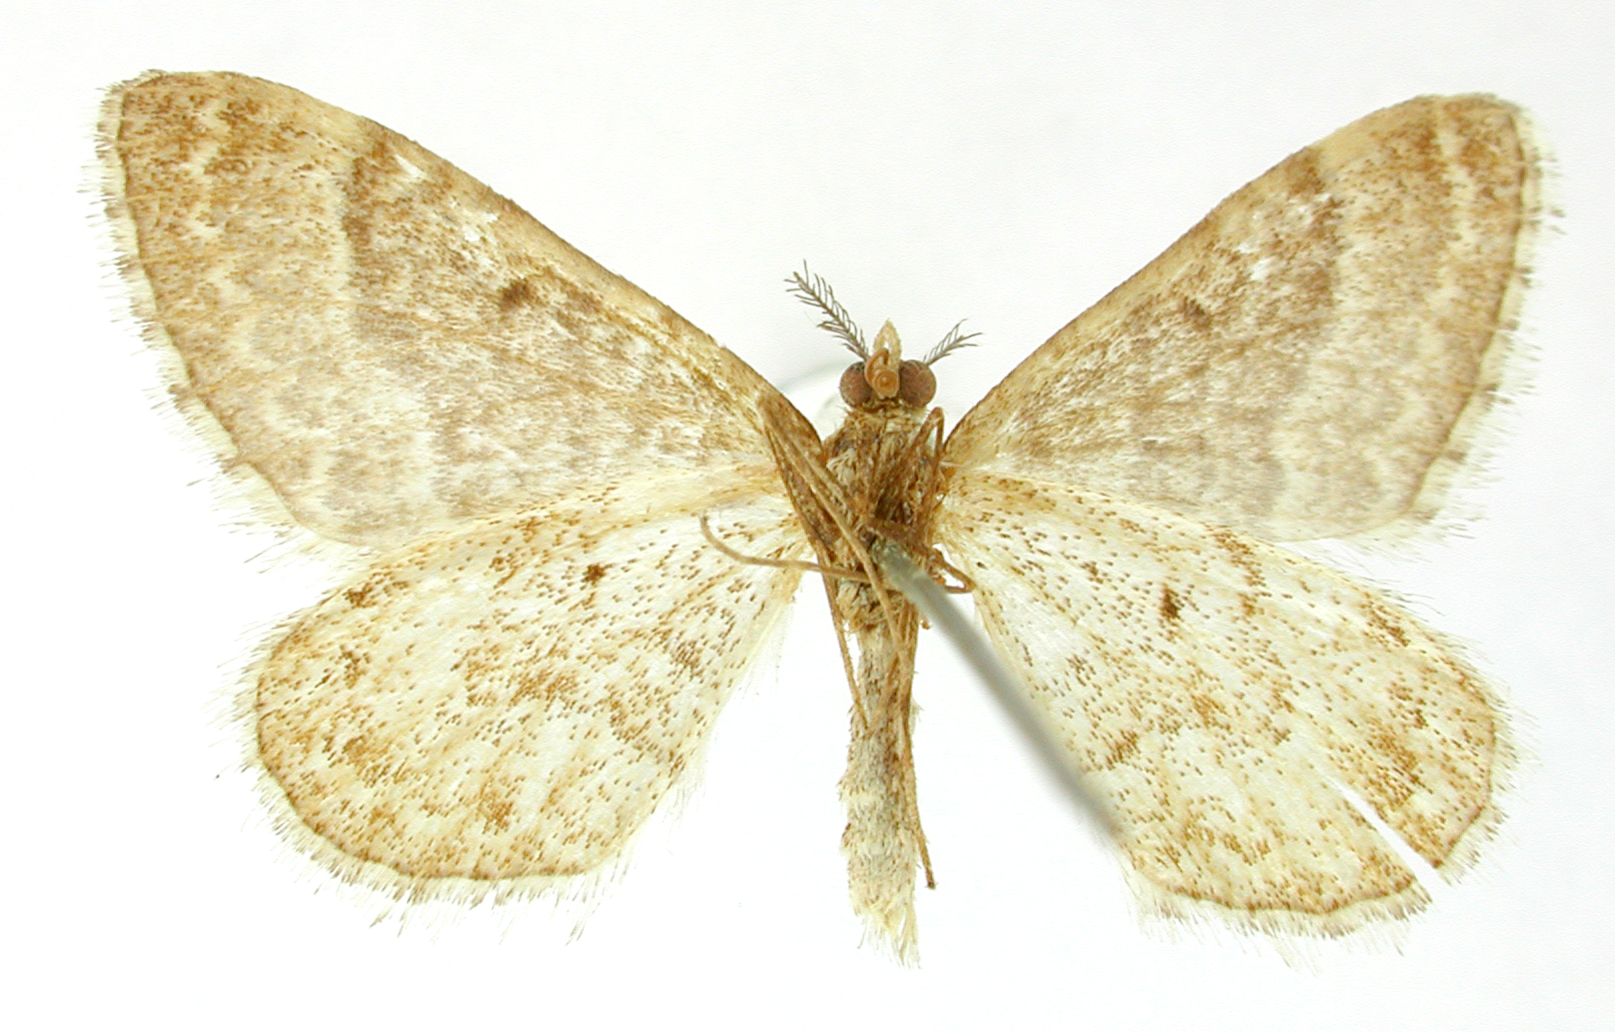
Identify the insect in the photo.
Larentia columella
